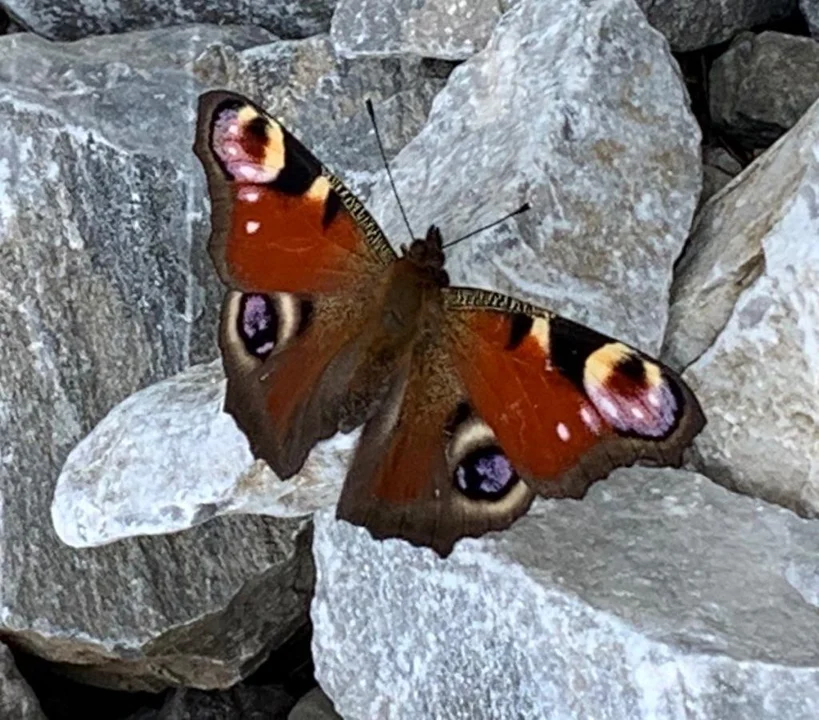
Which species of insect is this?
Aglais io
